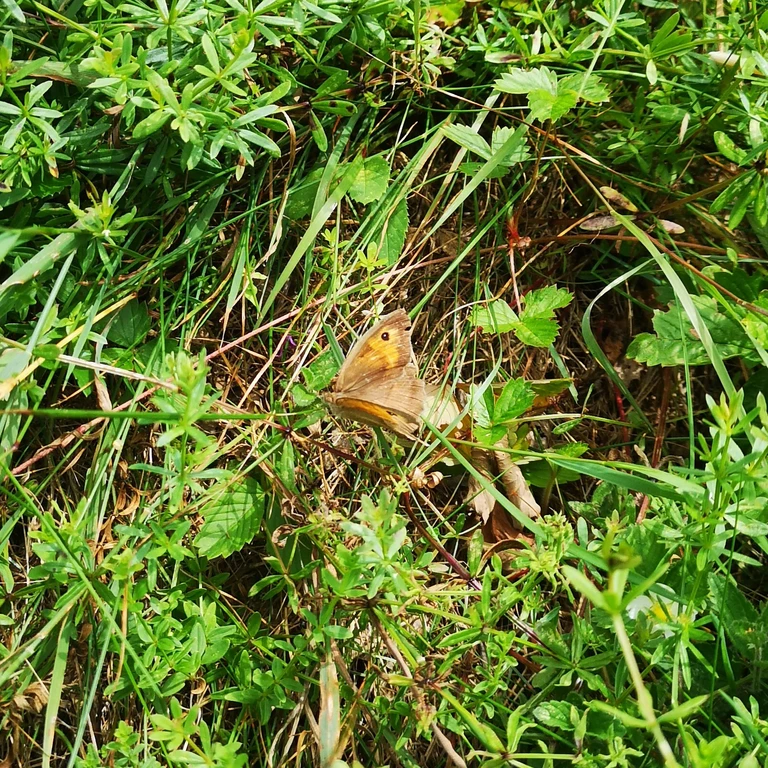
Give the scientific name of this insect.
Maniola jurtina
